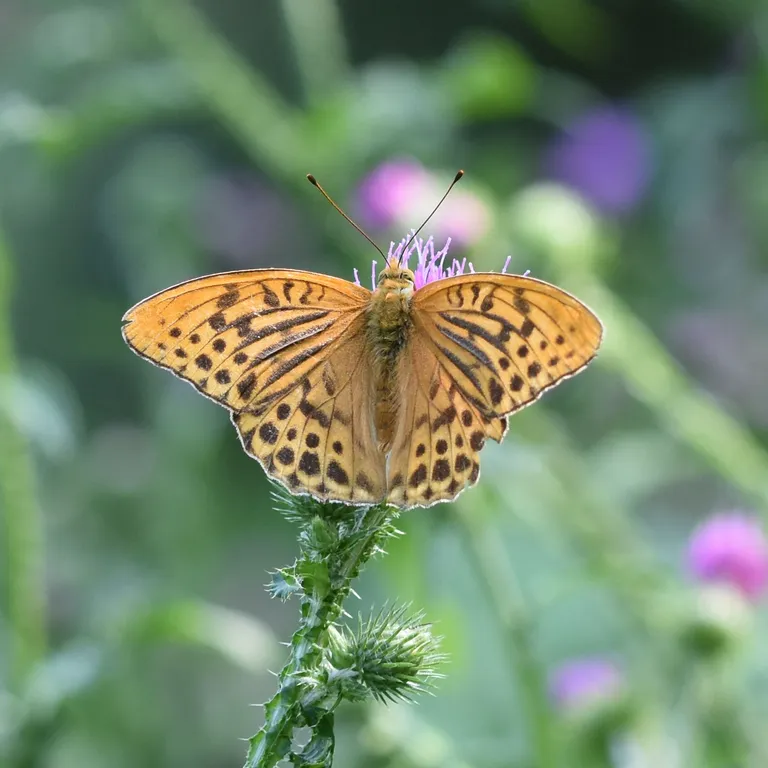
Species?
Argynnis paphia
